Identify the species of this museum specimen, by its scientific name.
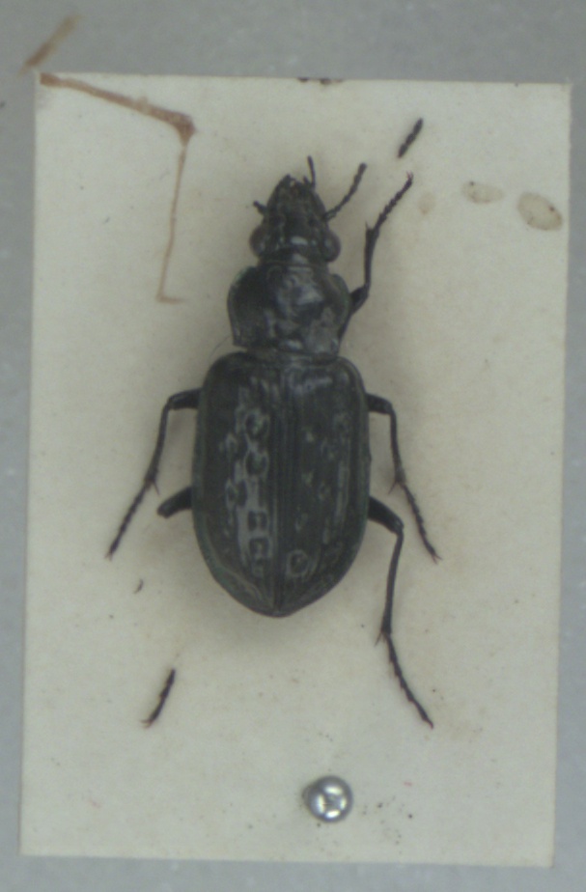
Blethisa multipunctata
